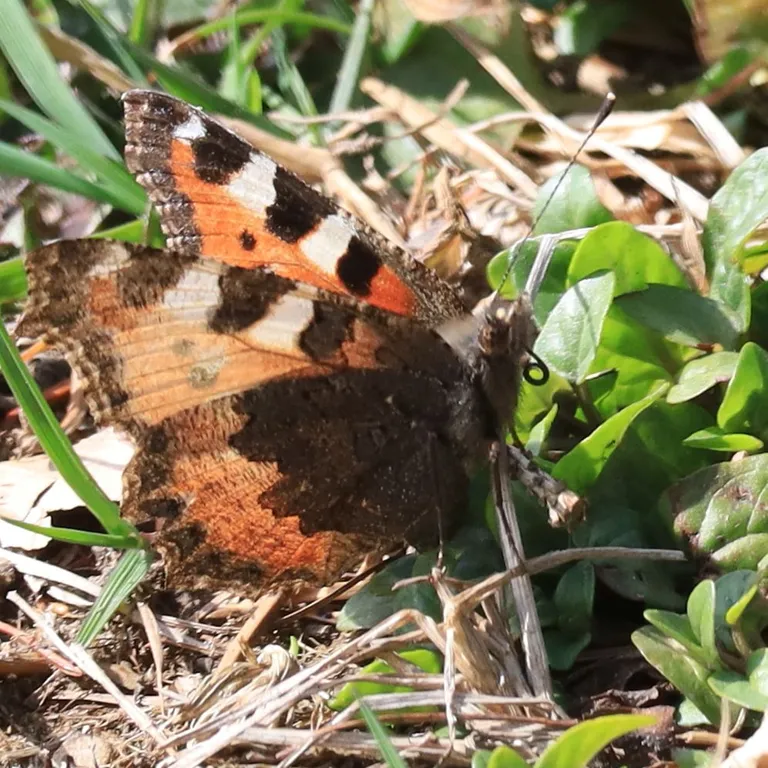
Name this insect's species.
Aglais urticae
